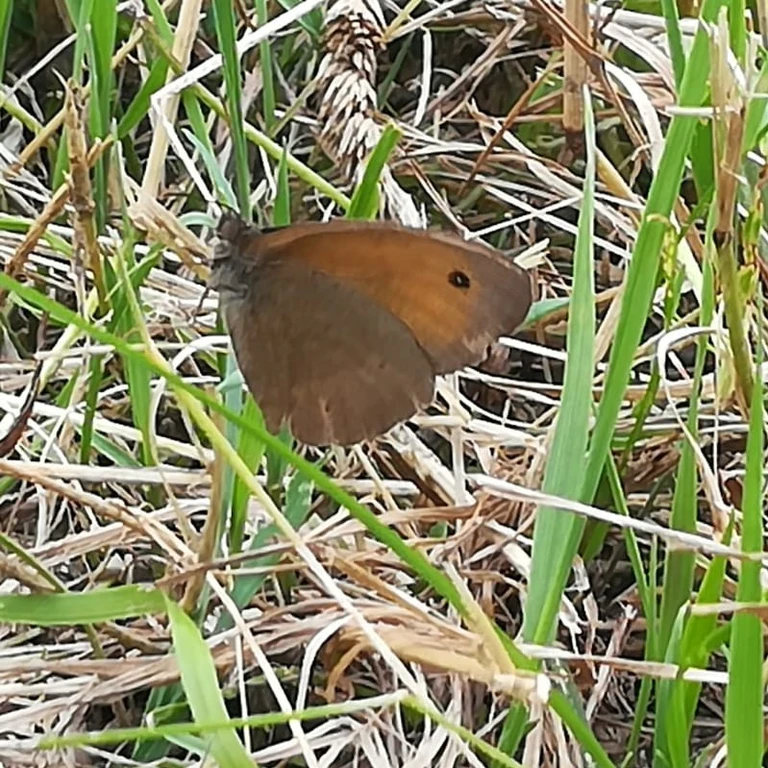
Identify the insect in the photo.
Maniola jurtina
